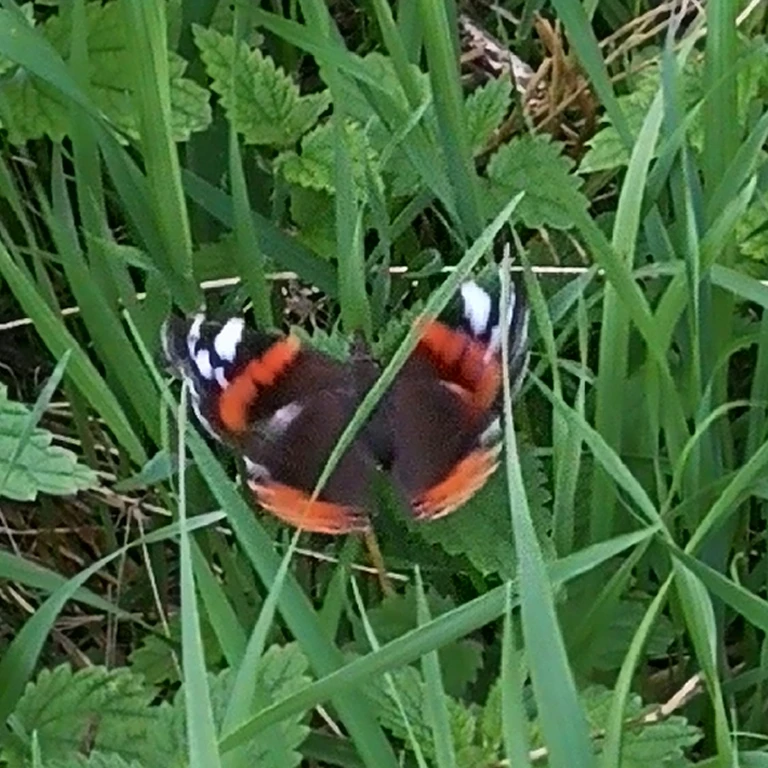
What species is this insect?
Vanessa atalanta
